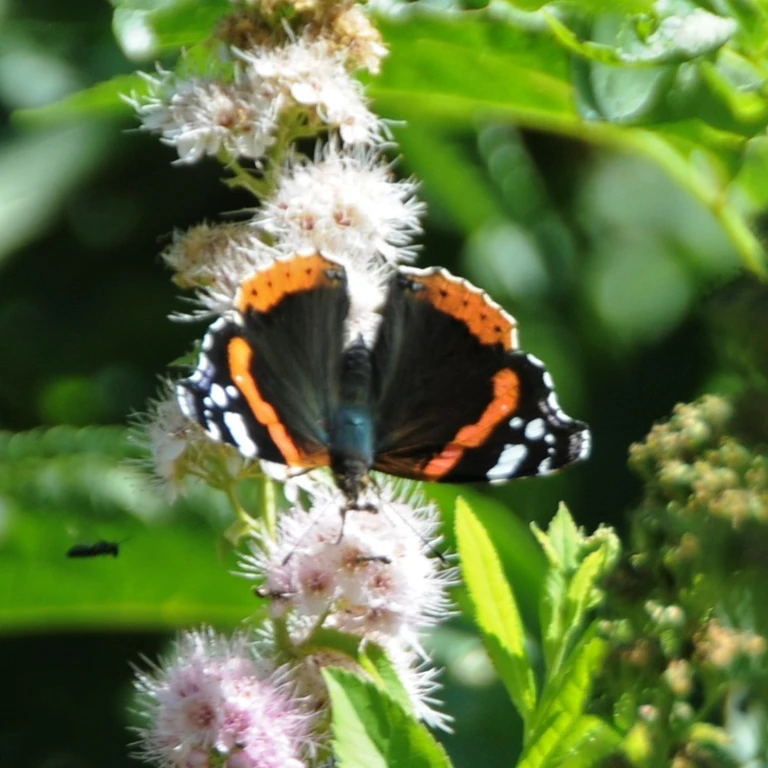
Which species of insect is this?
Vanessa atalanta
